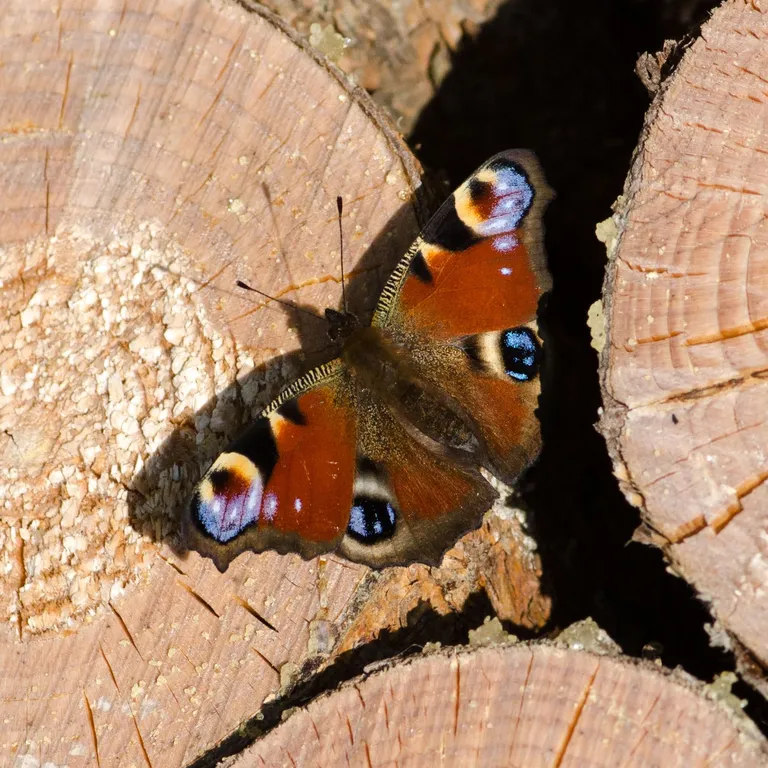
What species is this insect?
Aglais io
